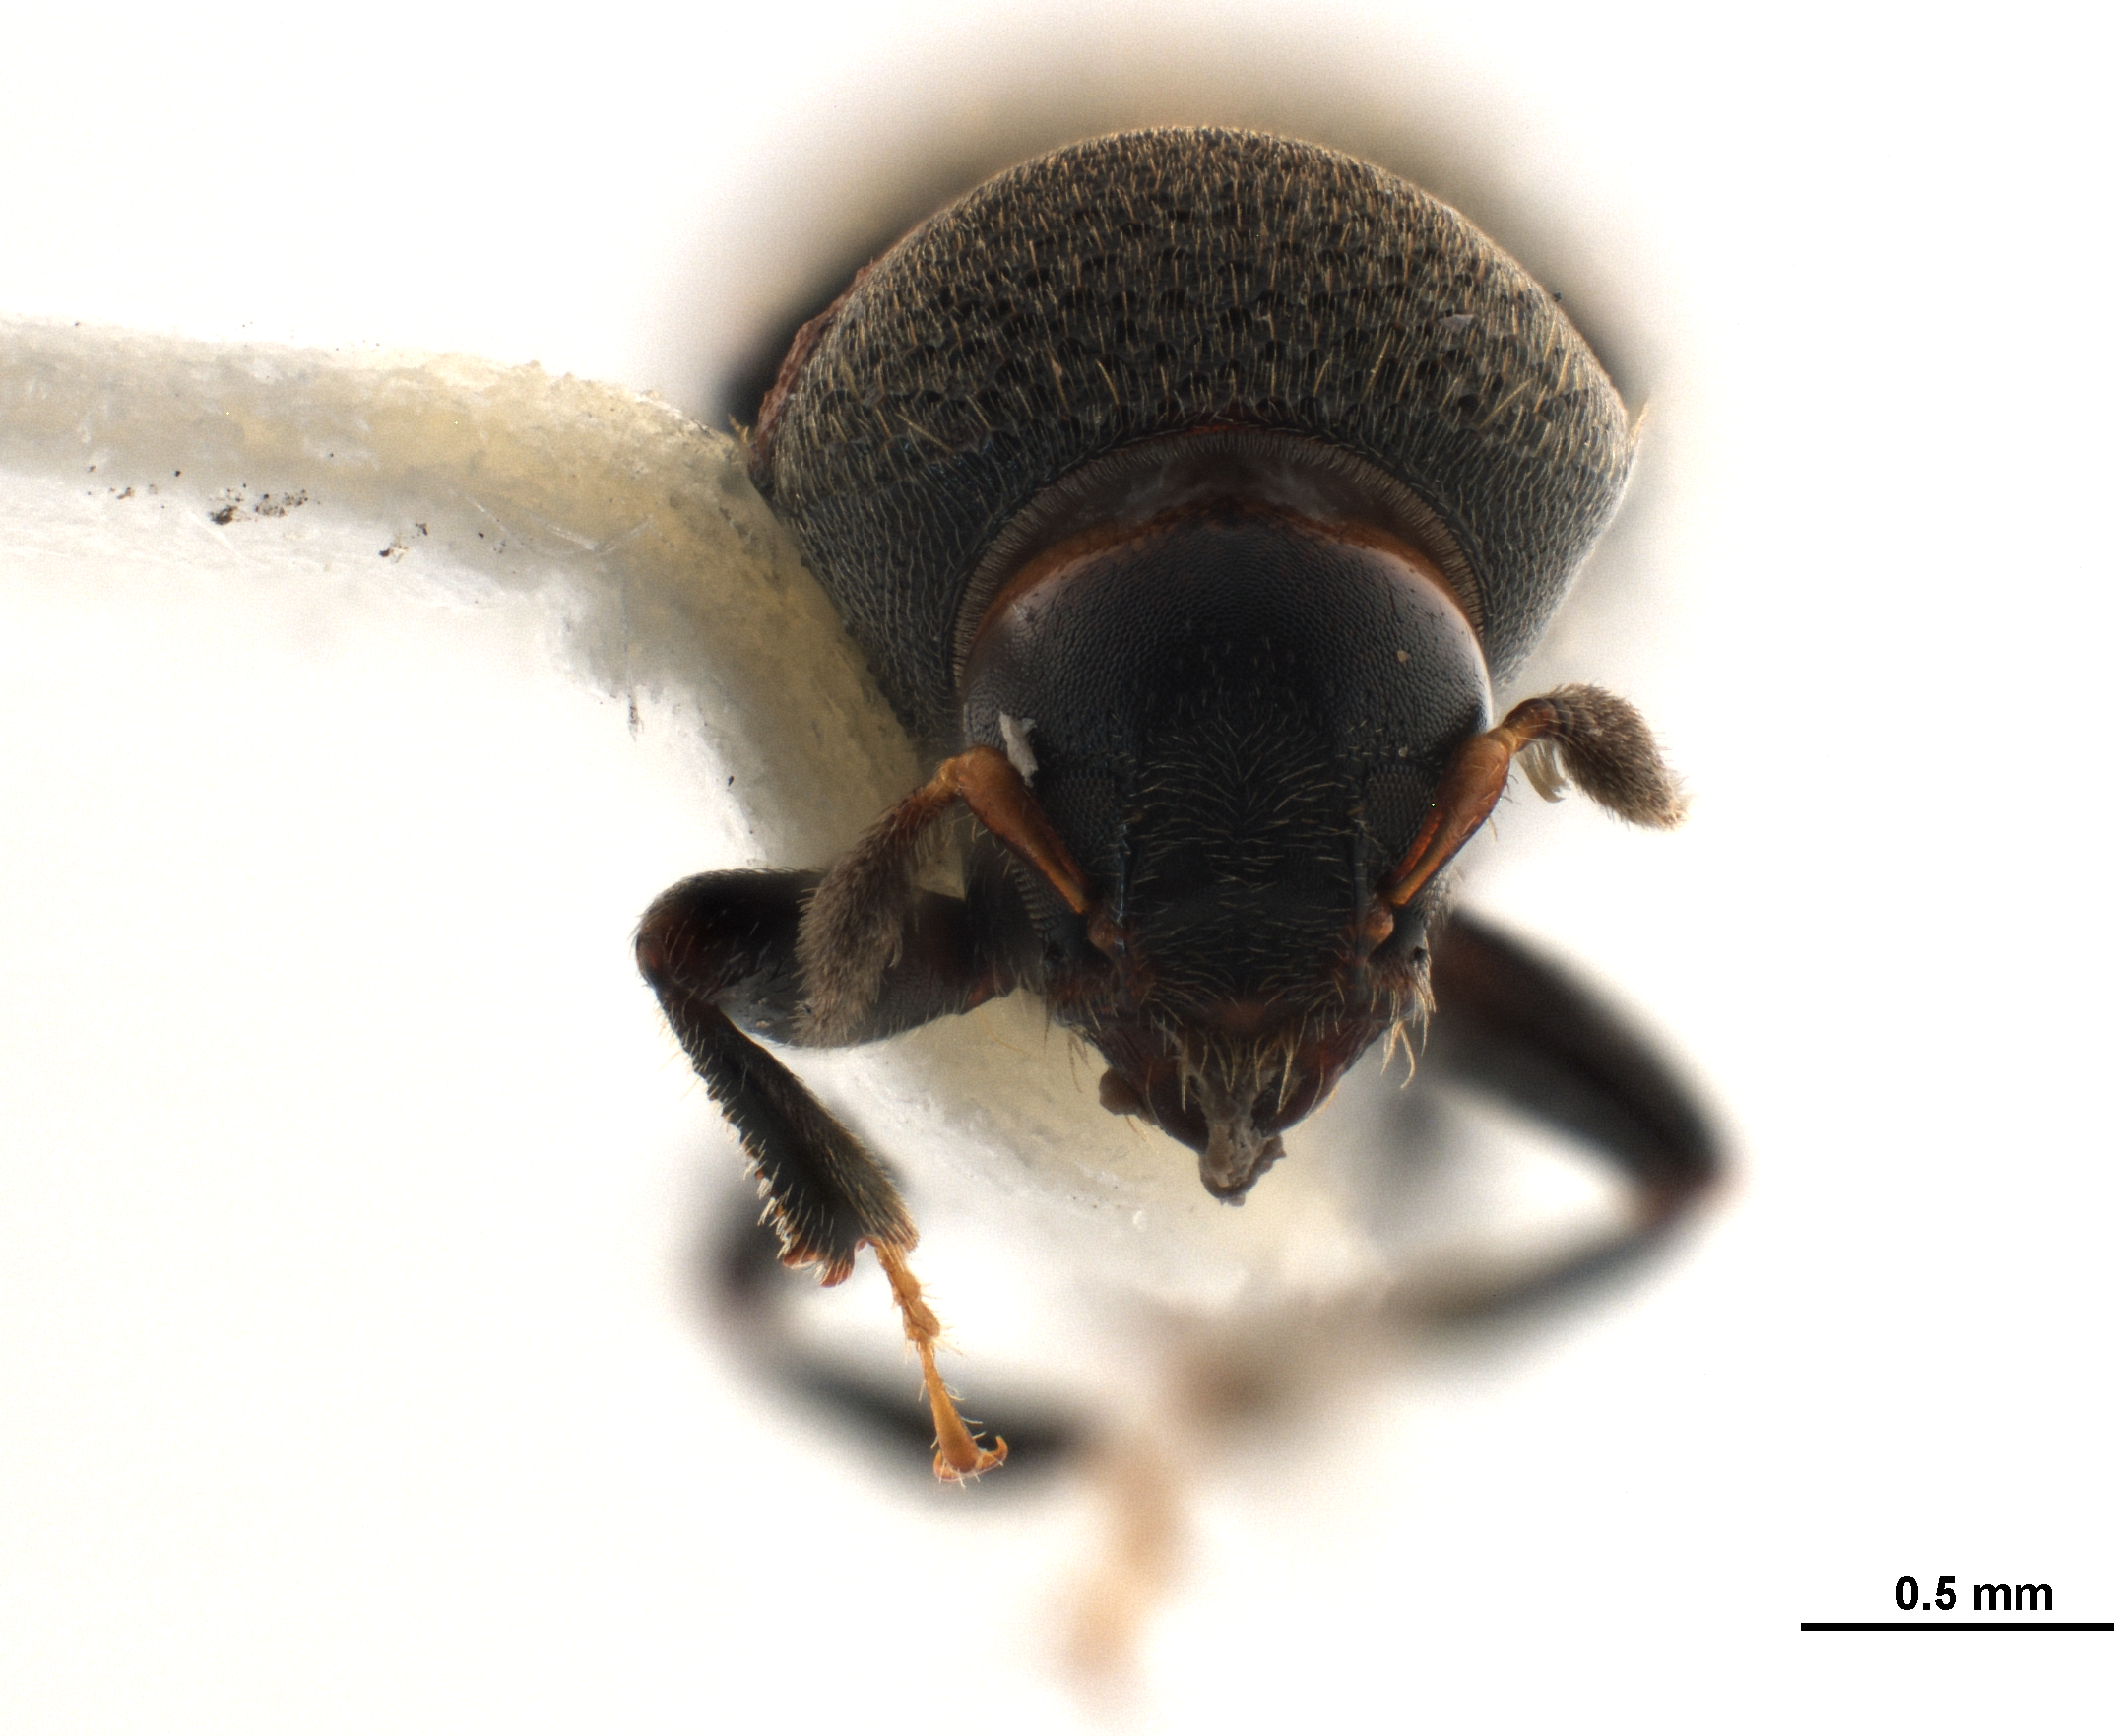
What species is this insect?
Gymnochilus consocius
